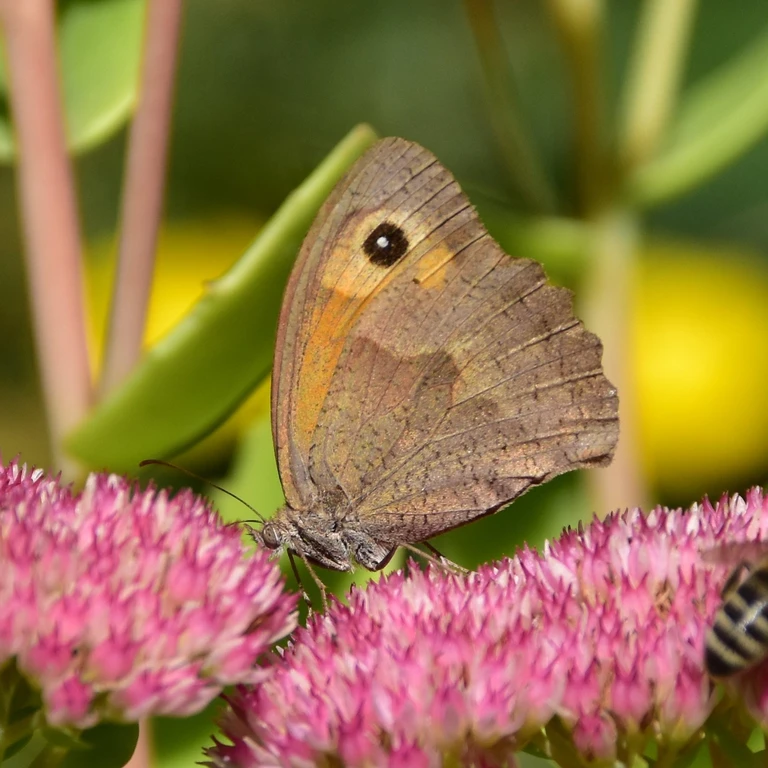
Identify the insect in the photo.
Maniola jurtina
